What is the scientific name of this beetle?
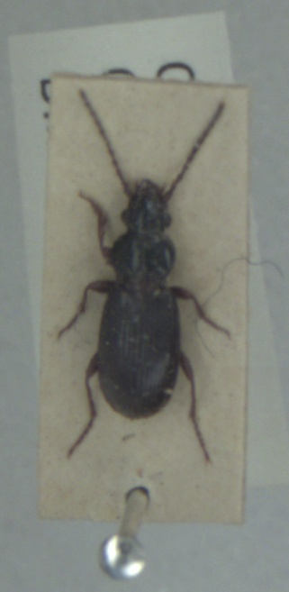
Patrobus assimilis
